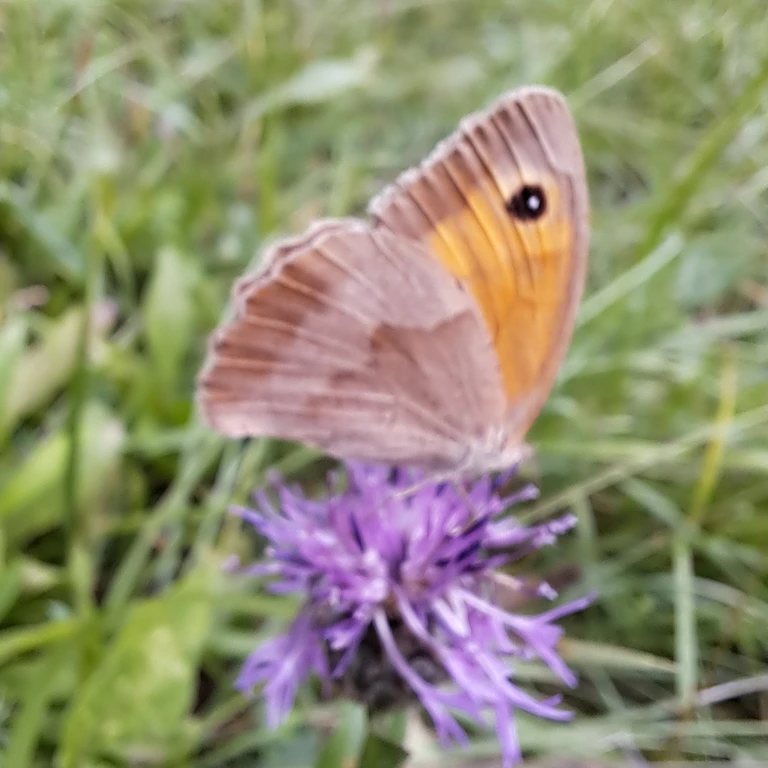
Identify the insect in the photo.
Maniola jurtina
